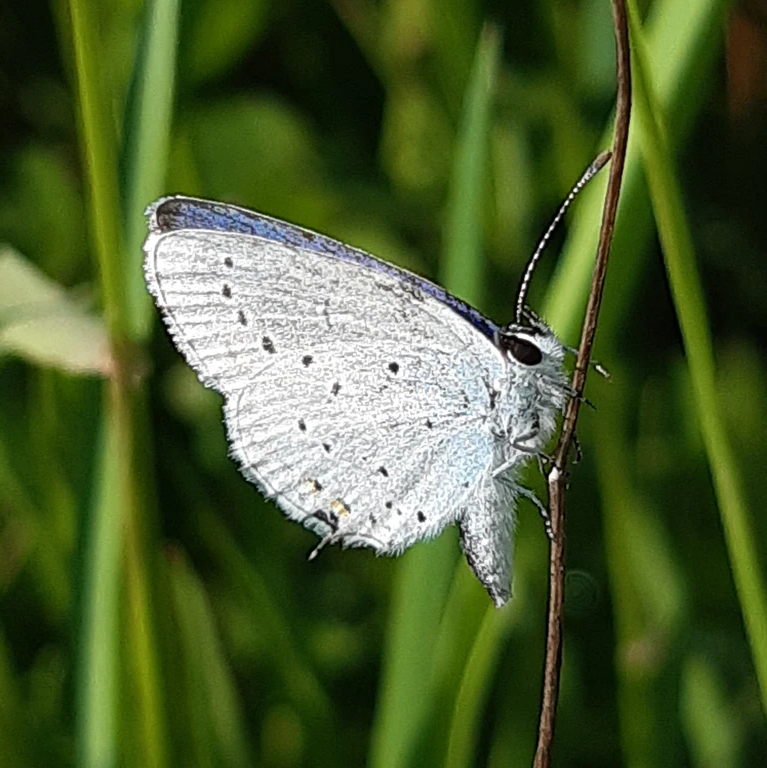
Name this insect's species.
Cupido argiades (also Elkalyce argiades)
